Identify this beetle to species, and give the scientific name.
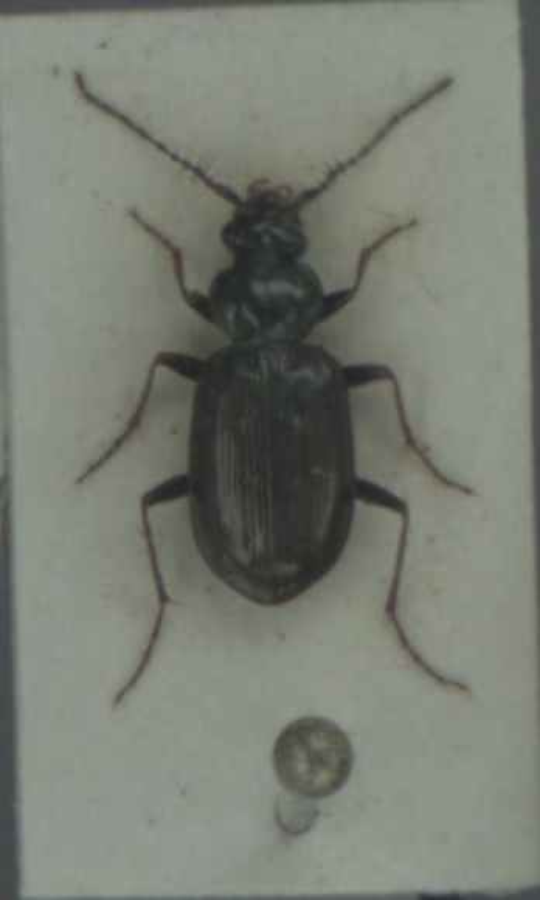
Loricera pilicornis
